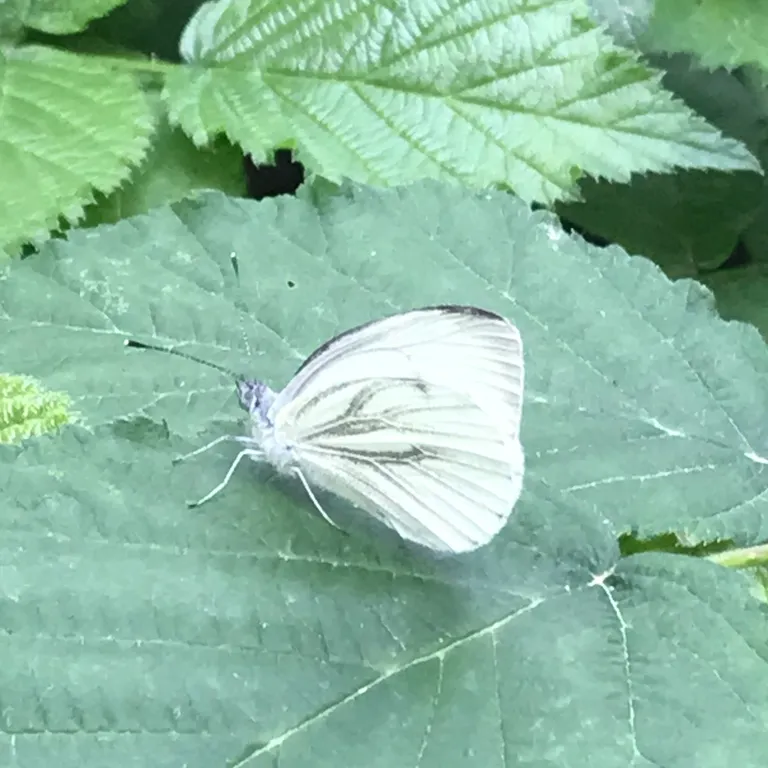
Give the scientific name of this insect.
Pieris napi
